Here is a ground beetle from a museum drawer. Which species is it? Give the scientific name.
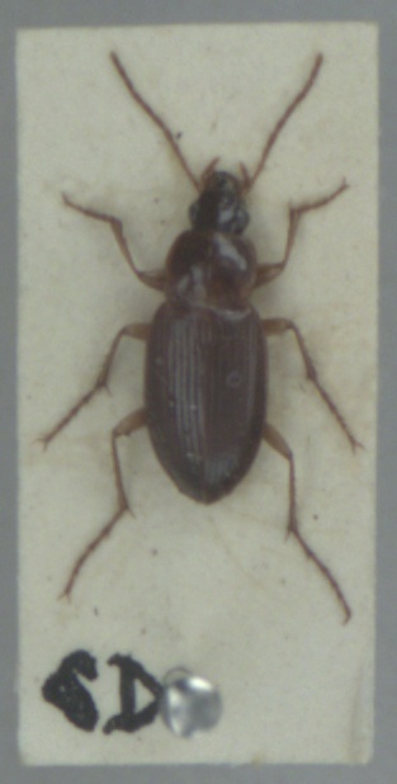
Calathus mollis
